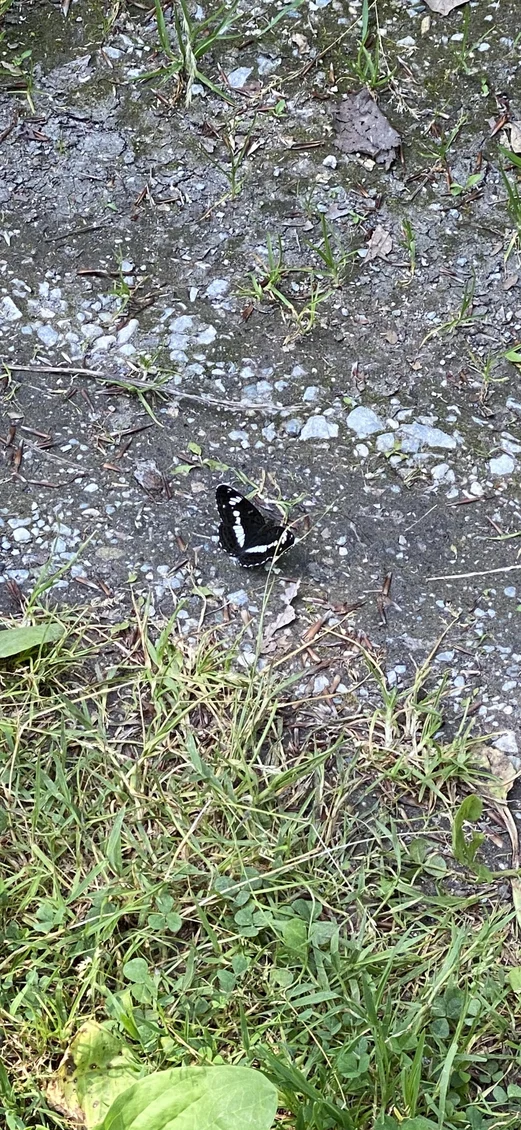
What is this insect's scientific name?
Limenitis camilla (also Ladoga camilla)
